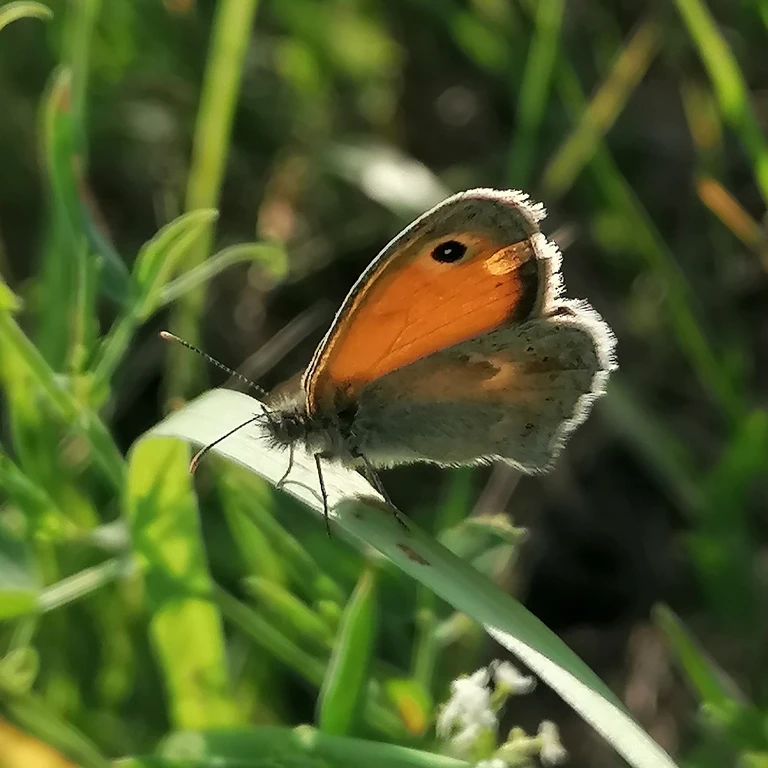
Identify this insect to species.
Coenonympha pamphilus
